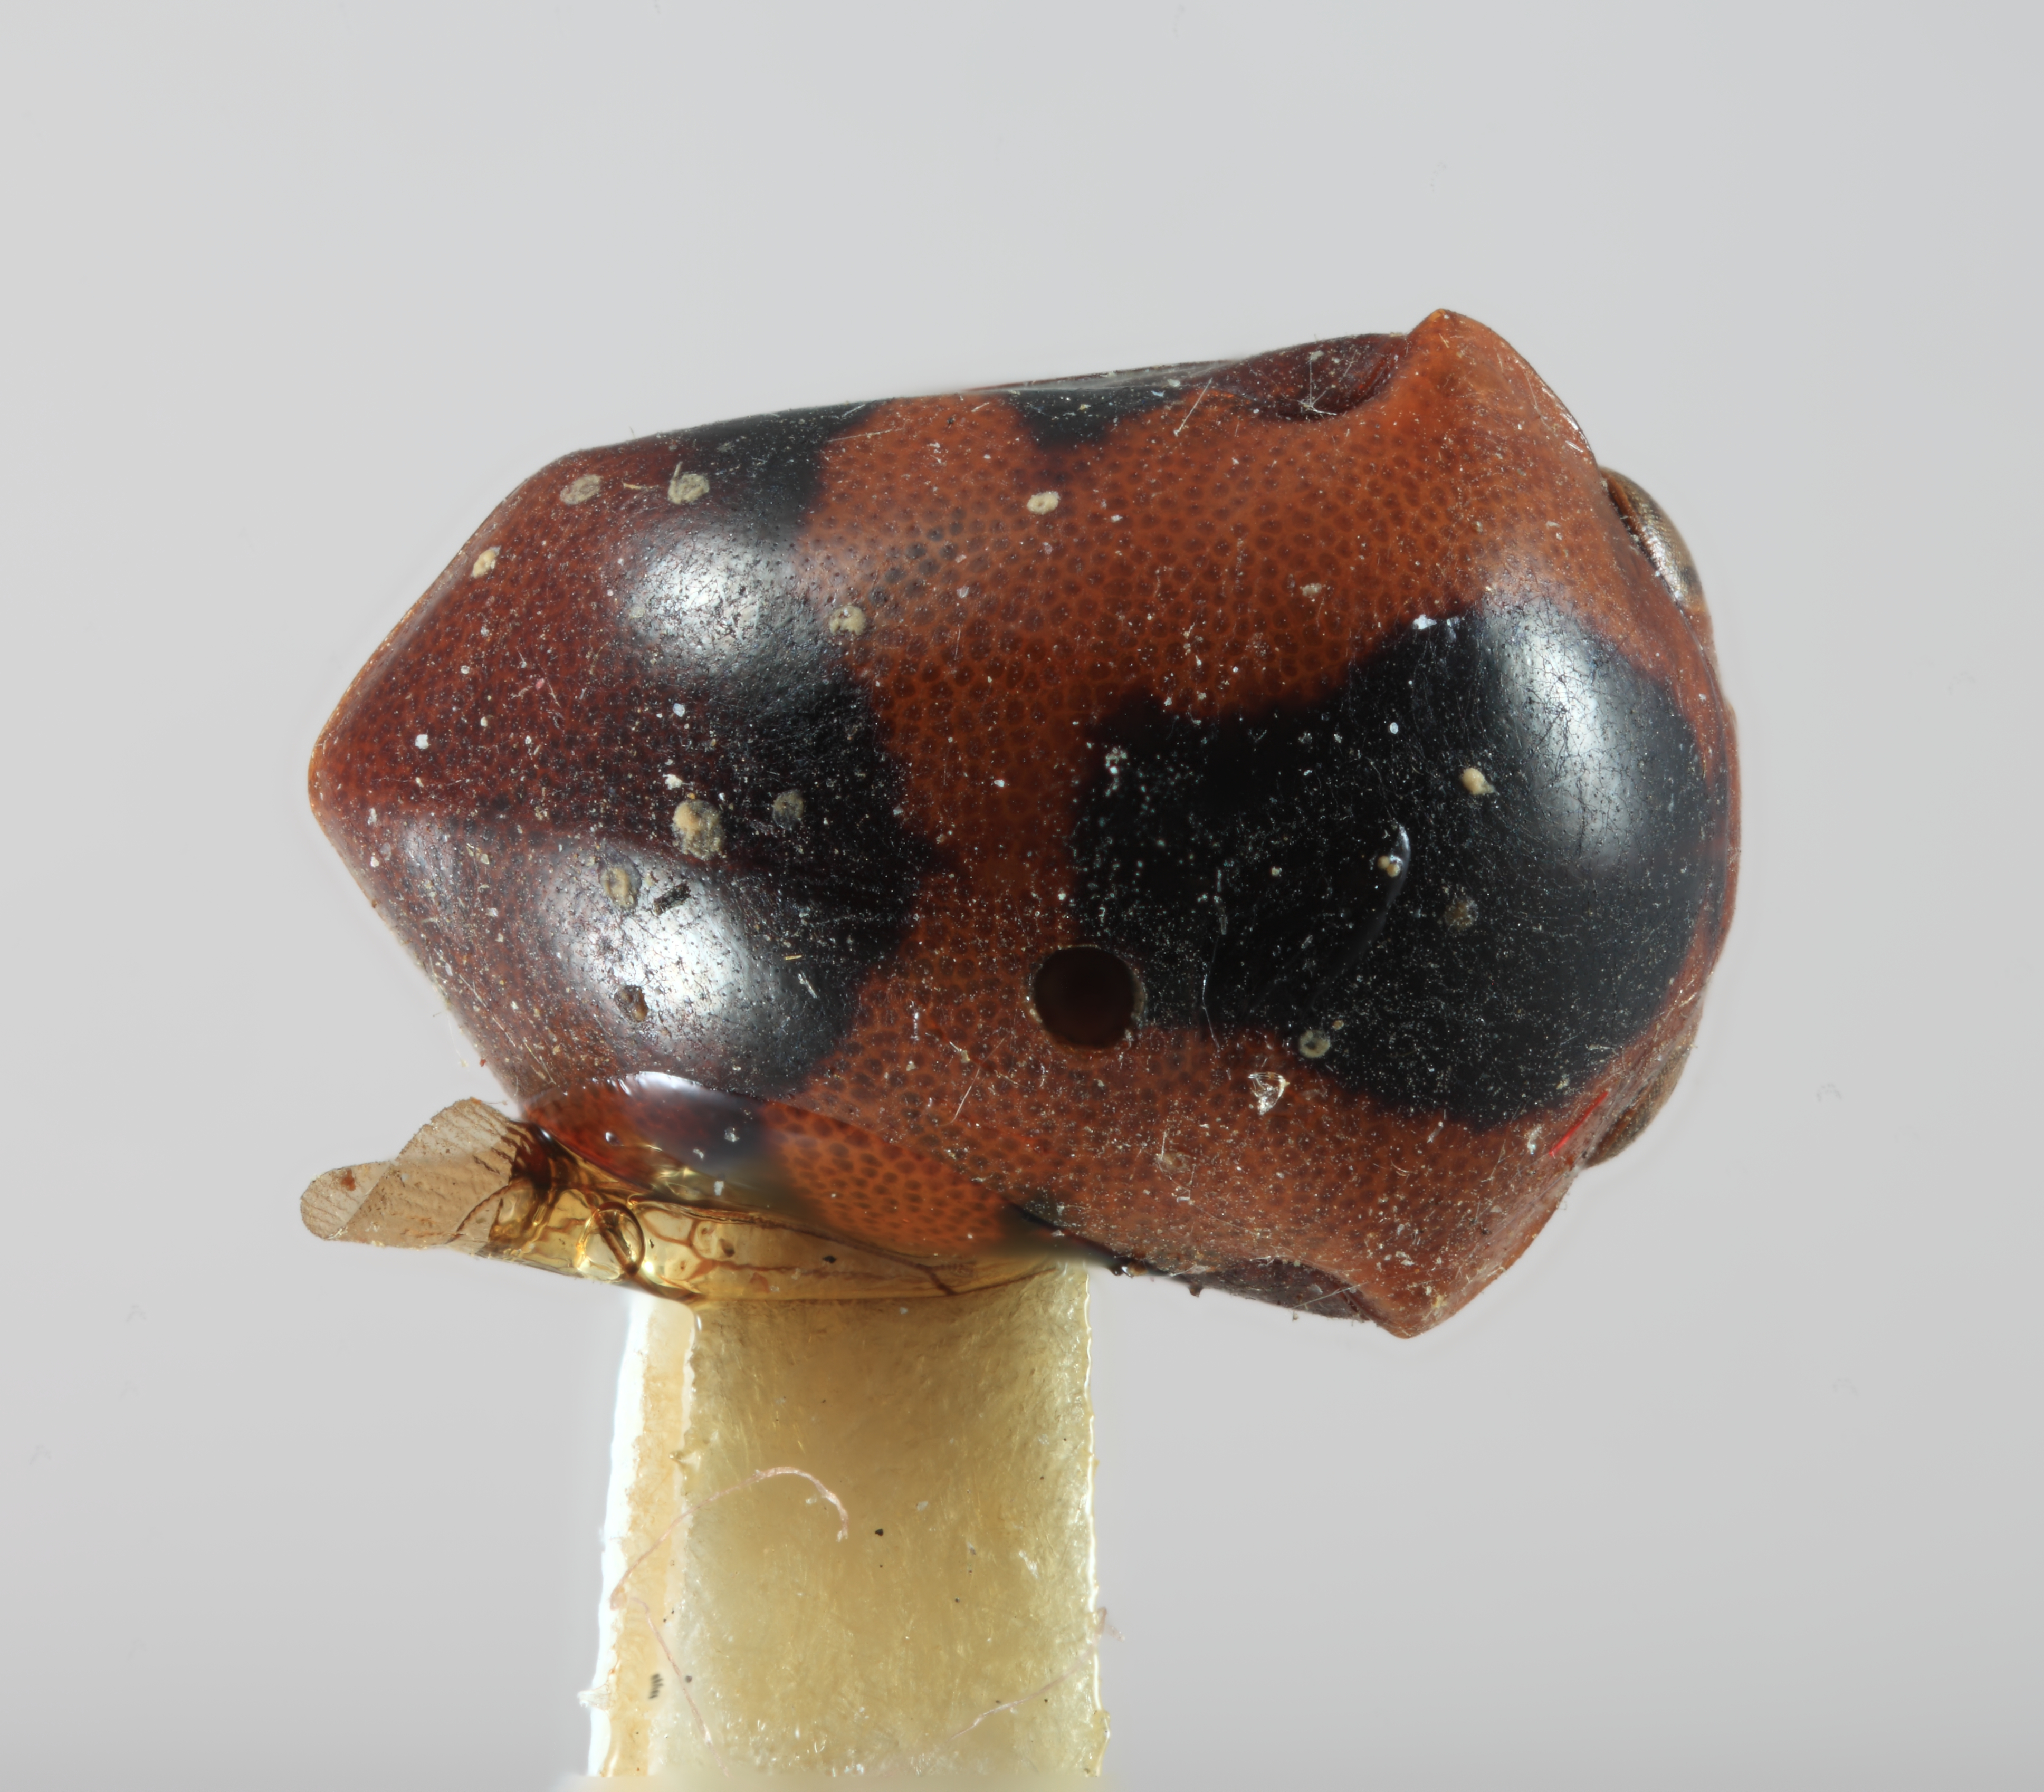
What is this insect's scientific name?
Aphetea bicolor
